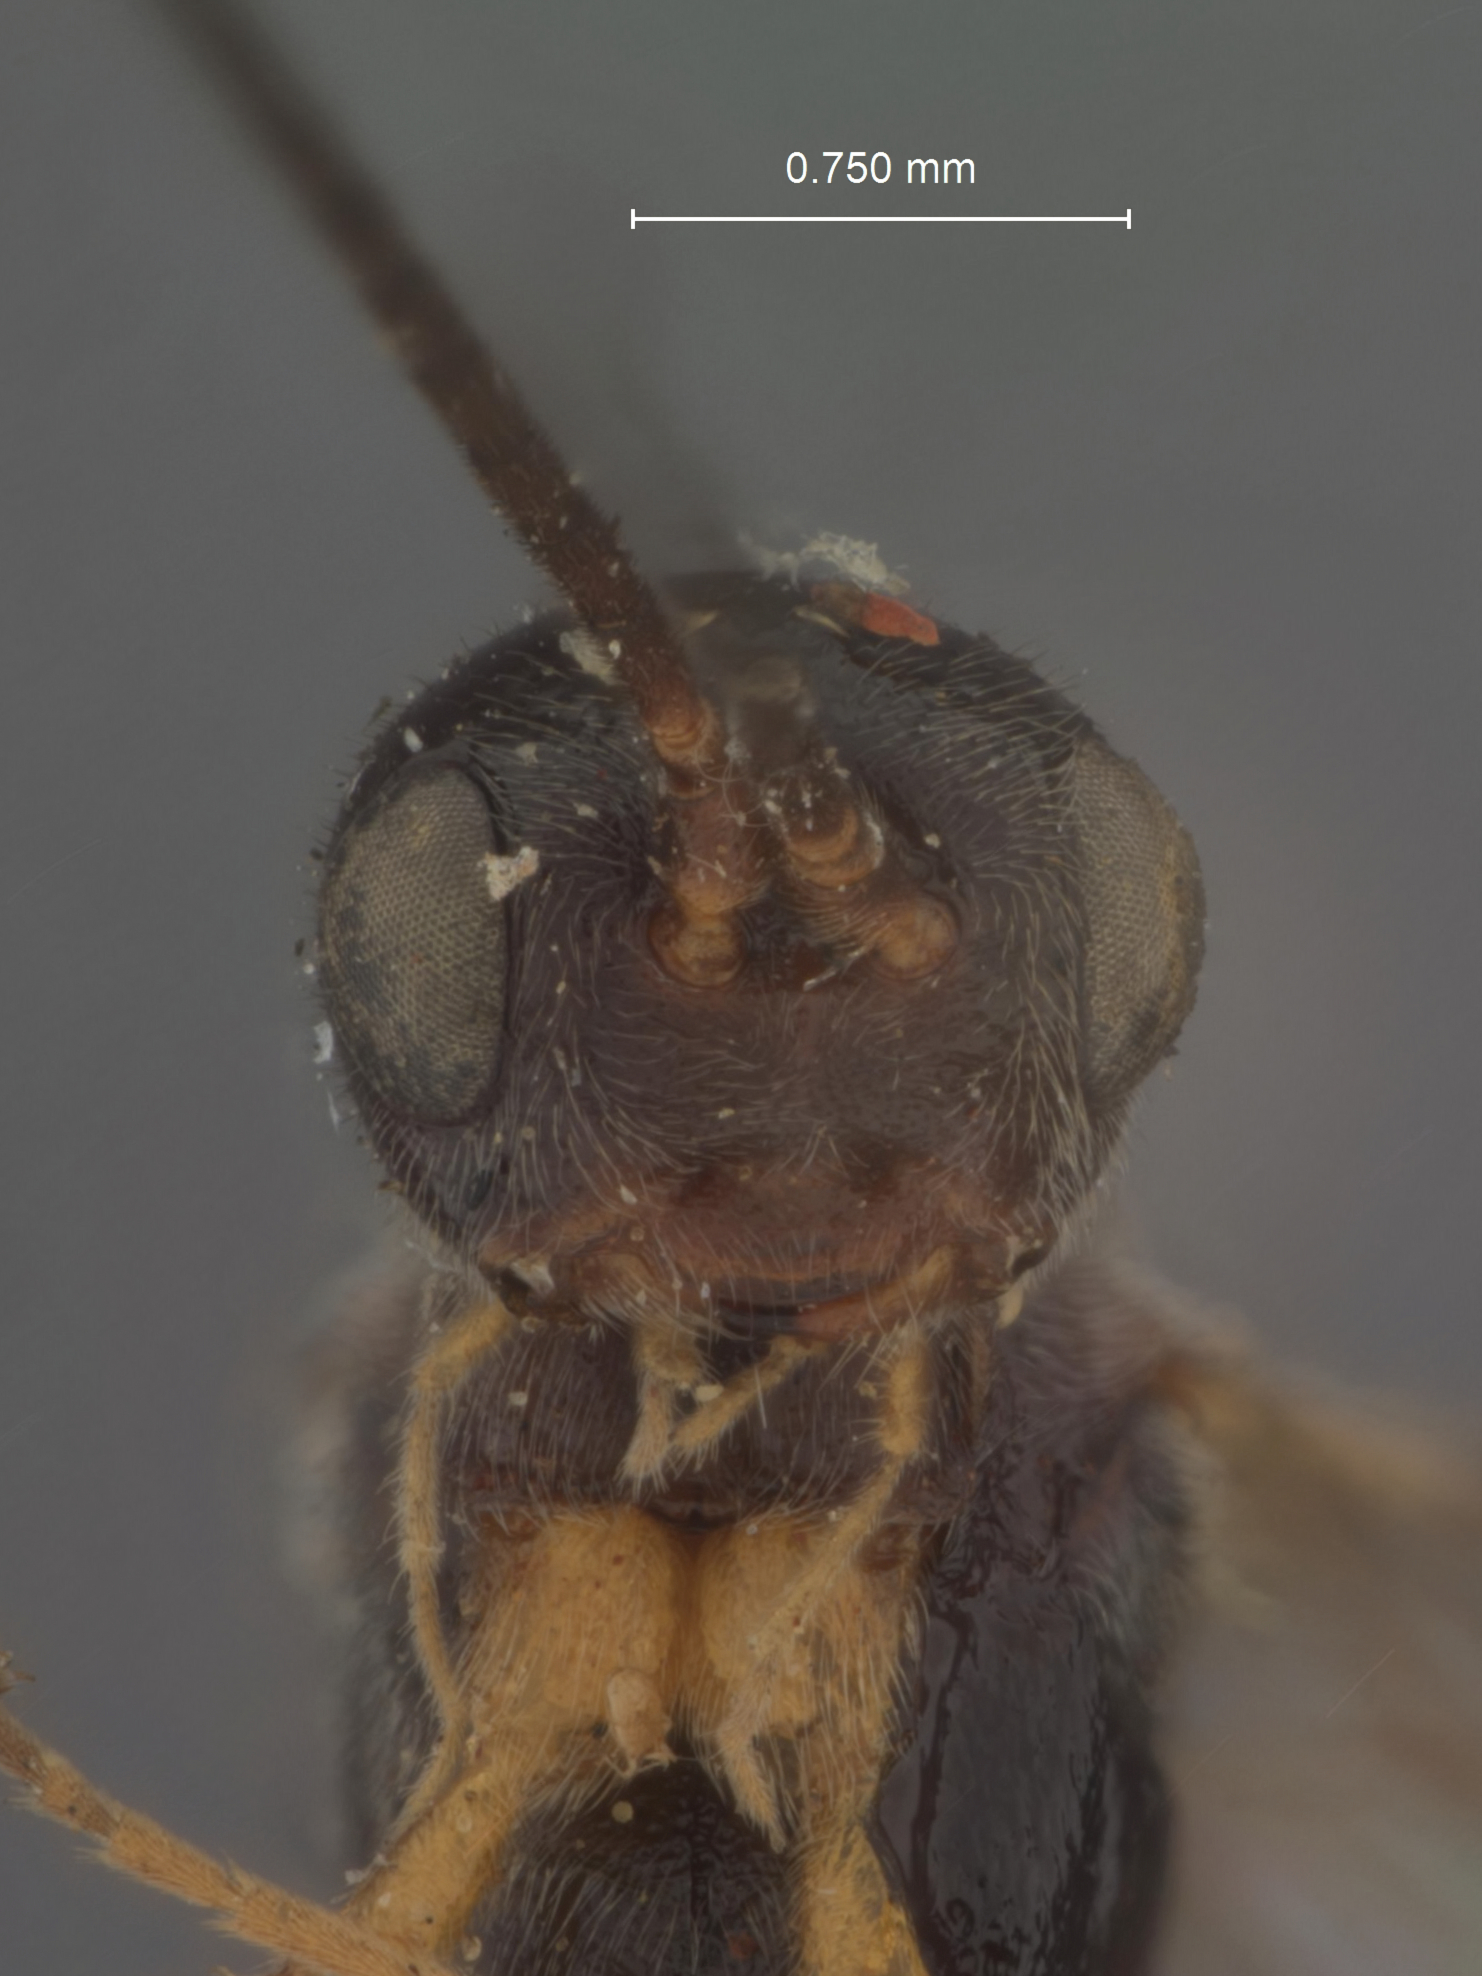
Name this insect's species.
Diospilus washingtonensis
